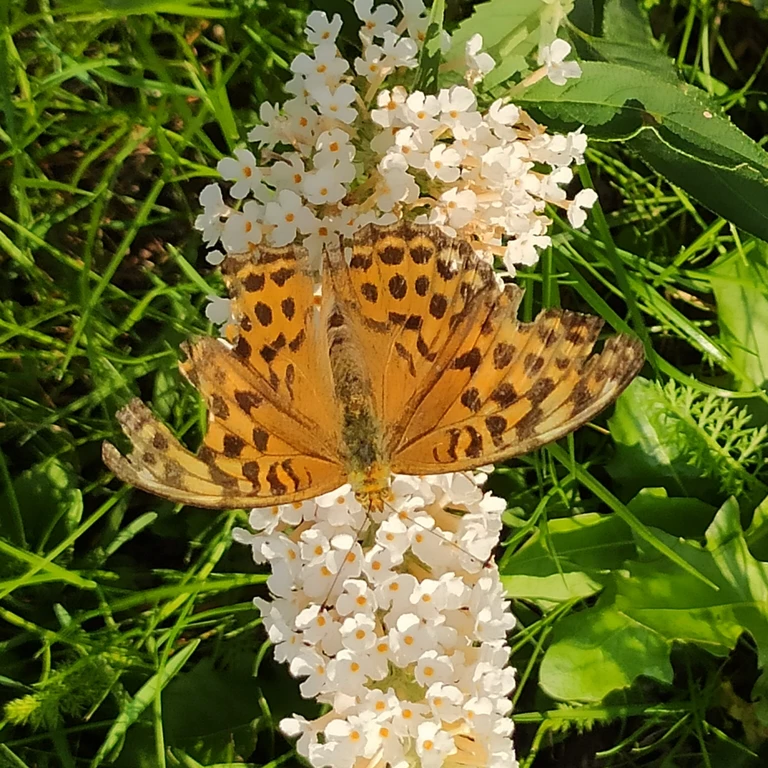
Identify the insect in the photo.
Argynnis paphia
